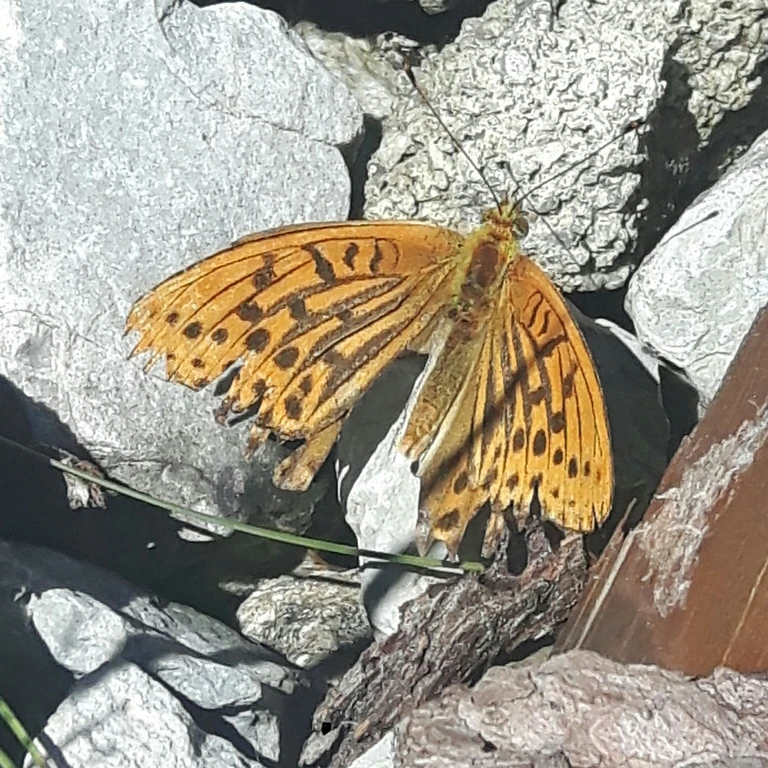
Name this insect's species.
Argynnis paphia
